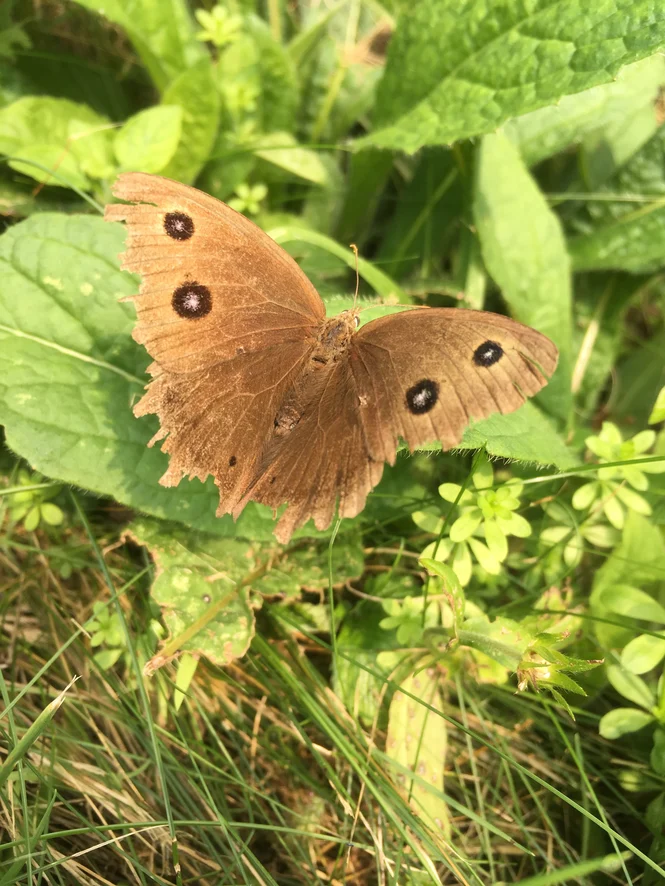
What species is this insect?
Minois dryas
